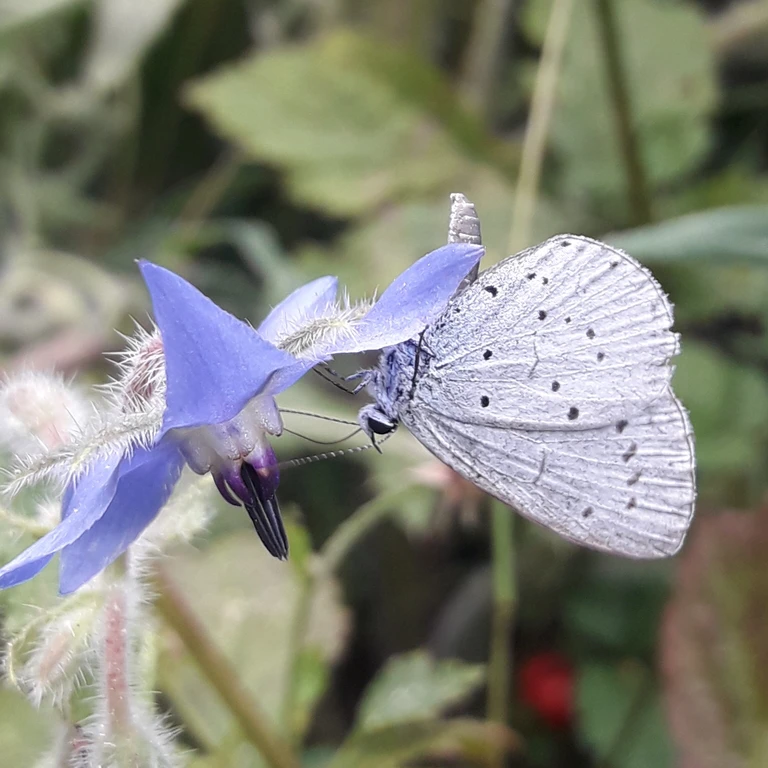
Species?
Celastrina argiolus
